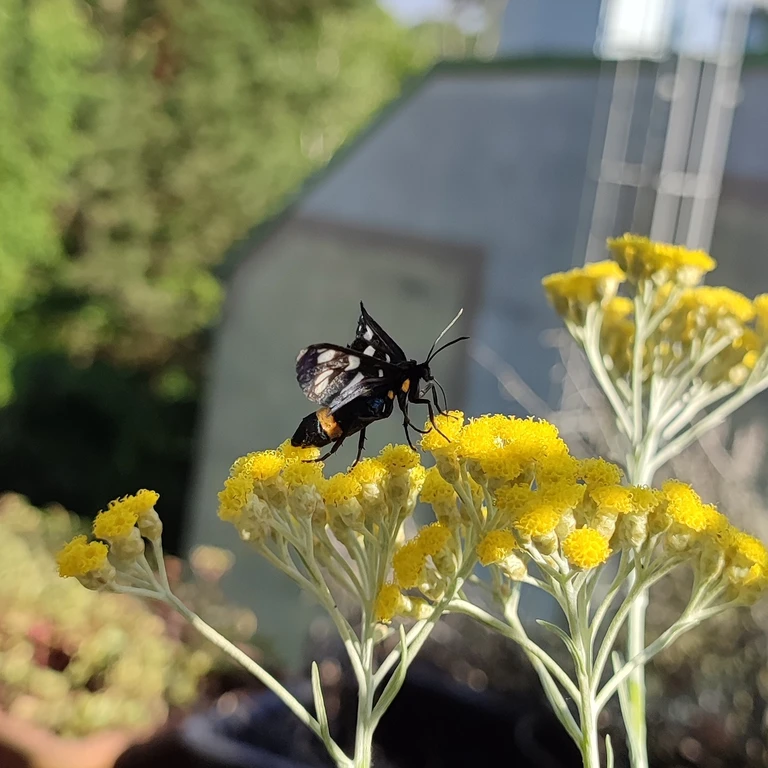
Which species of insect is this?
Amata phegea
